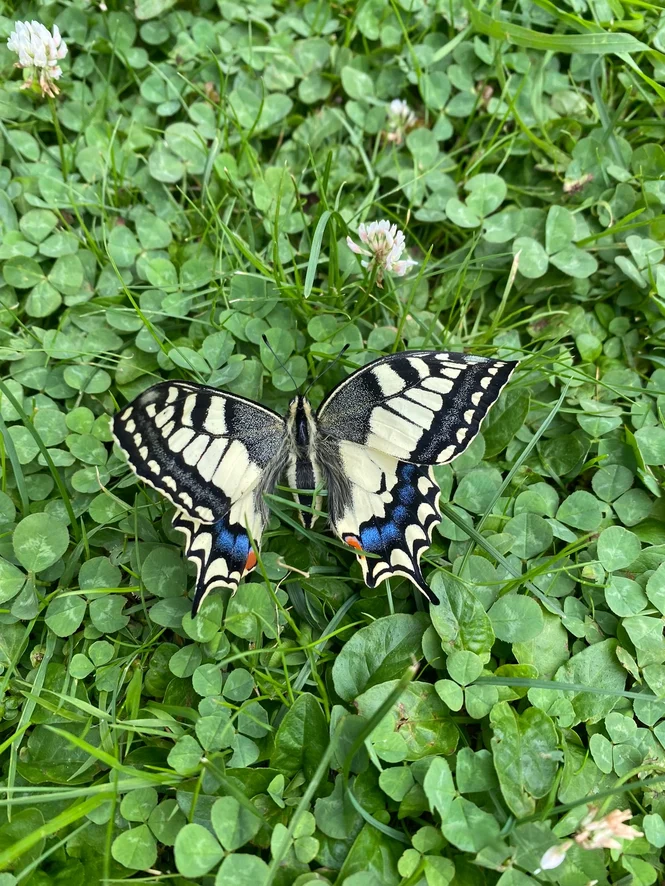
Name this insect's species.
Papilio machaon
